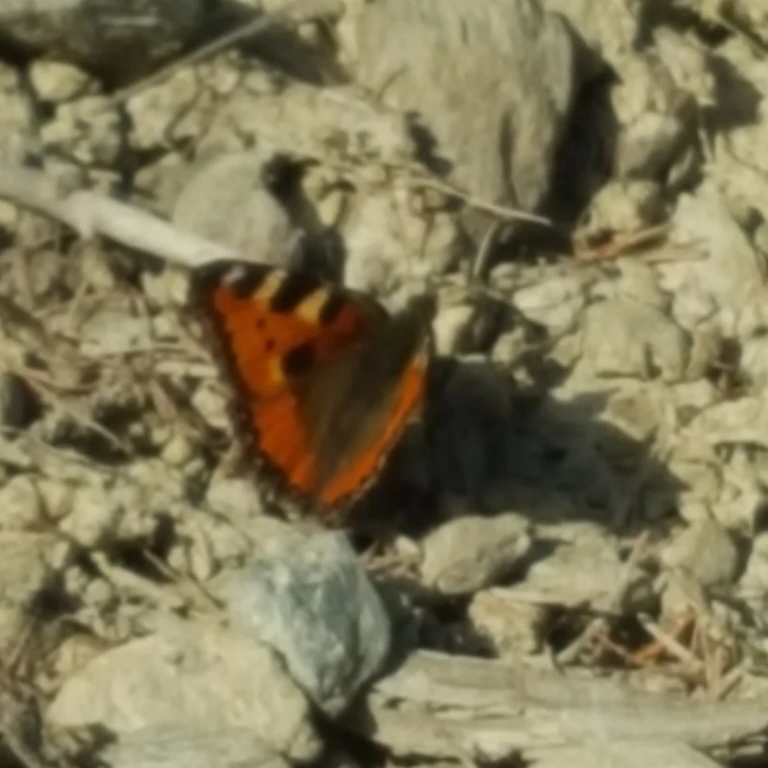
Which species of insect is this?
Aglais urticae
